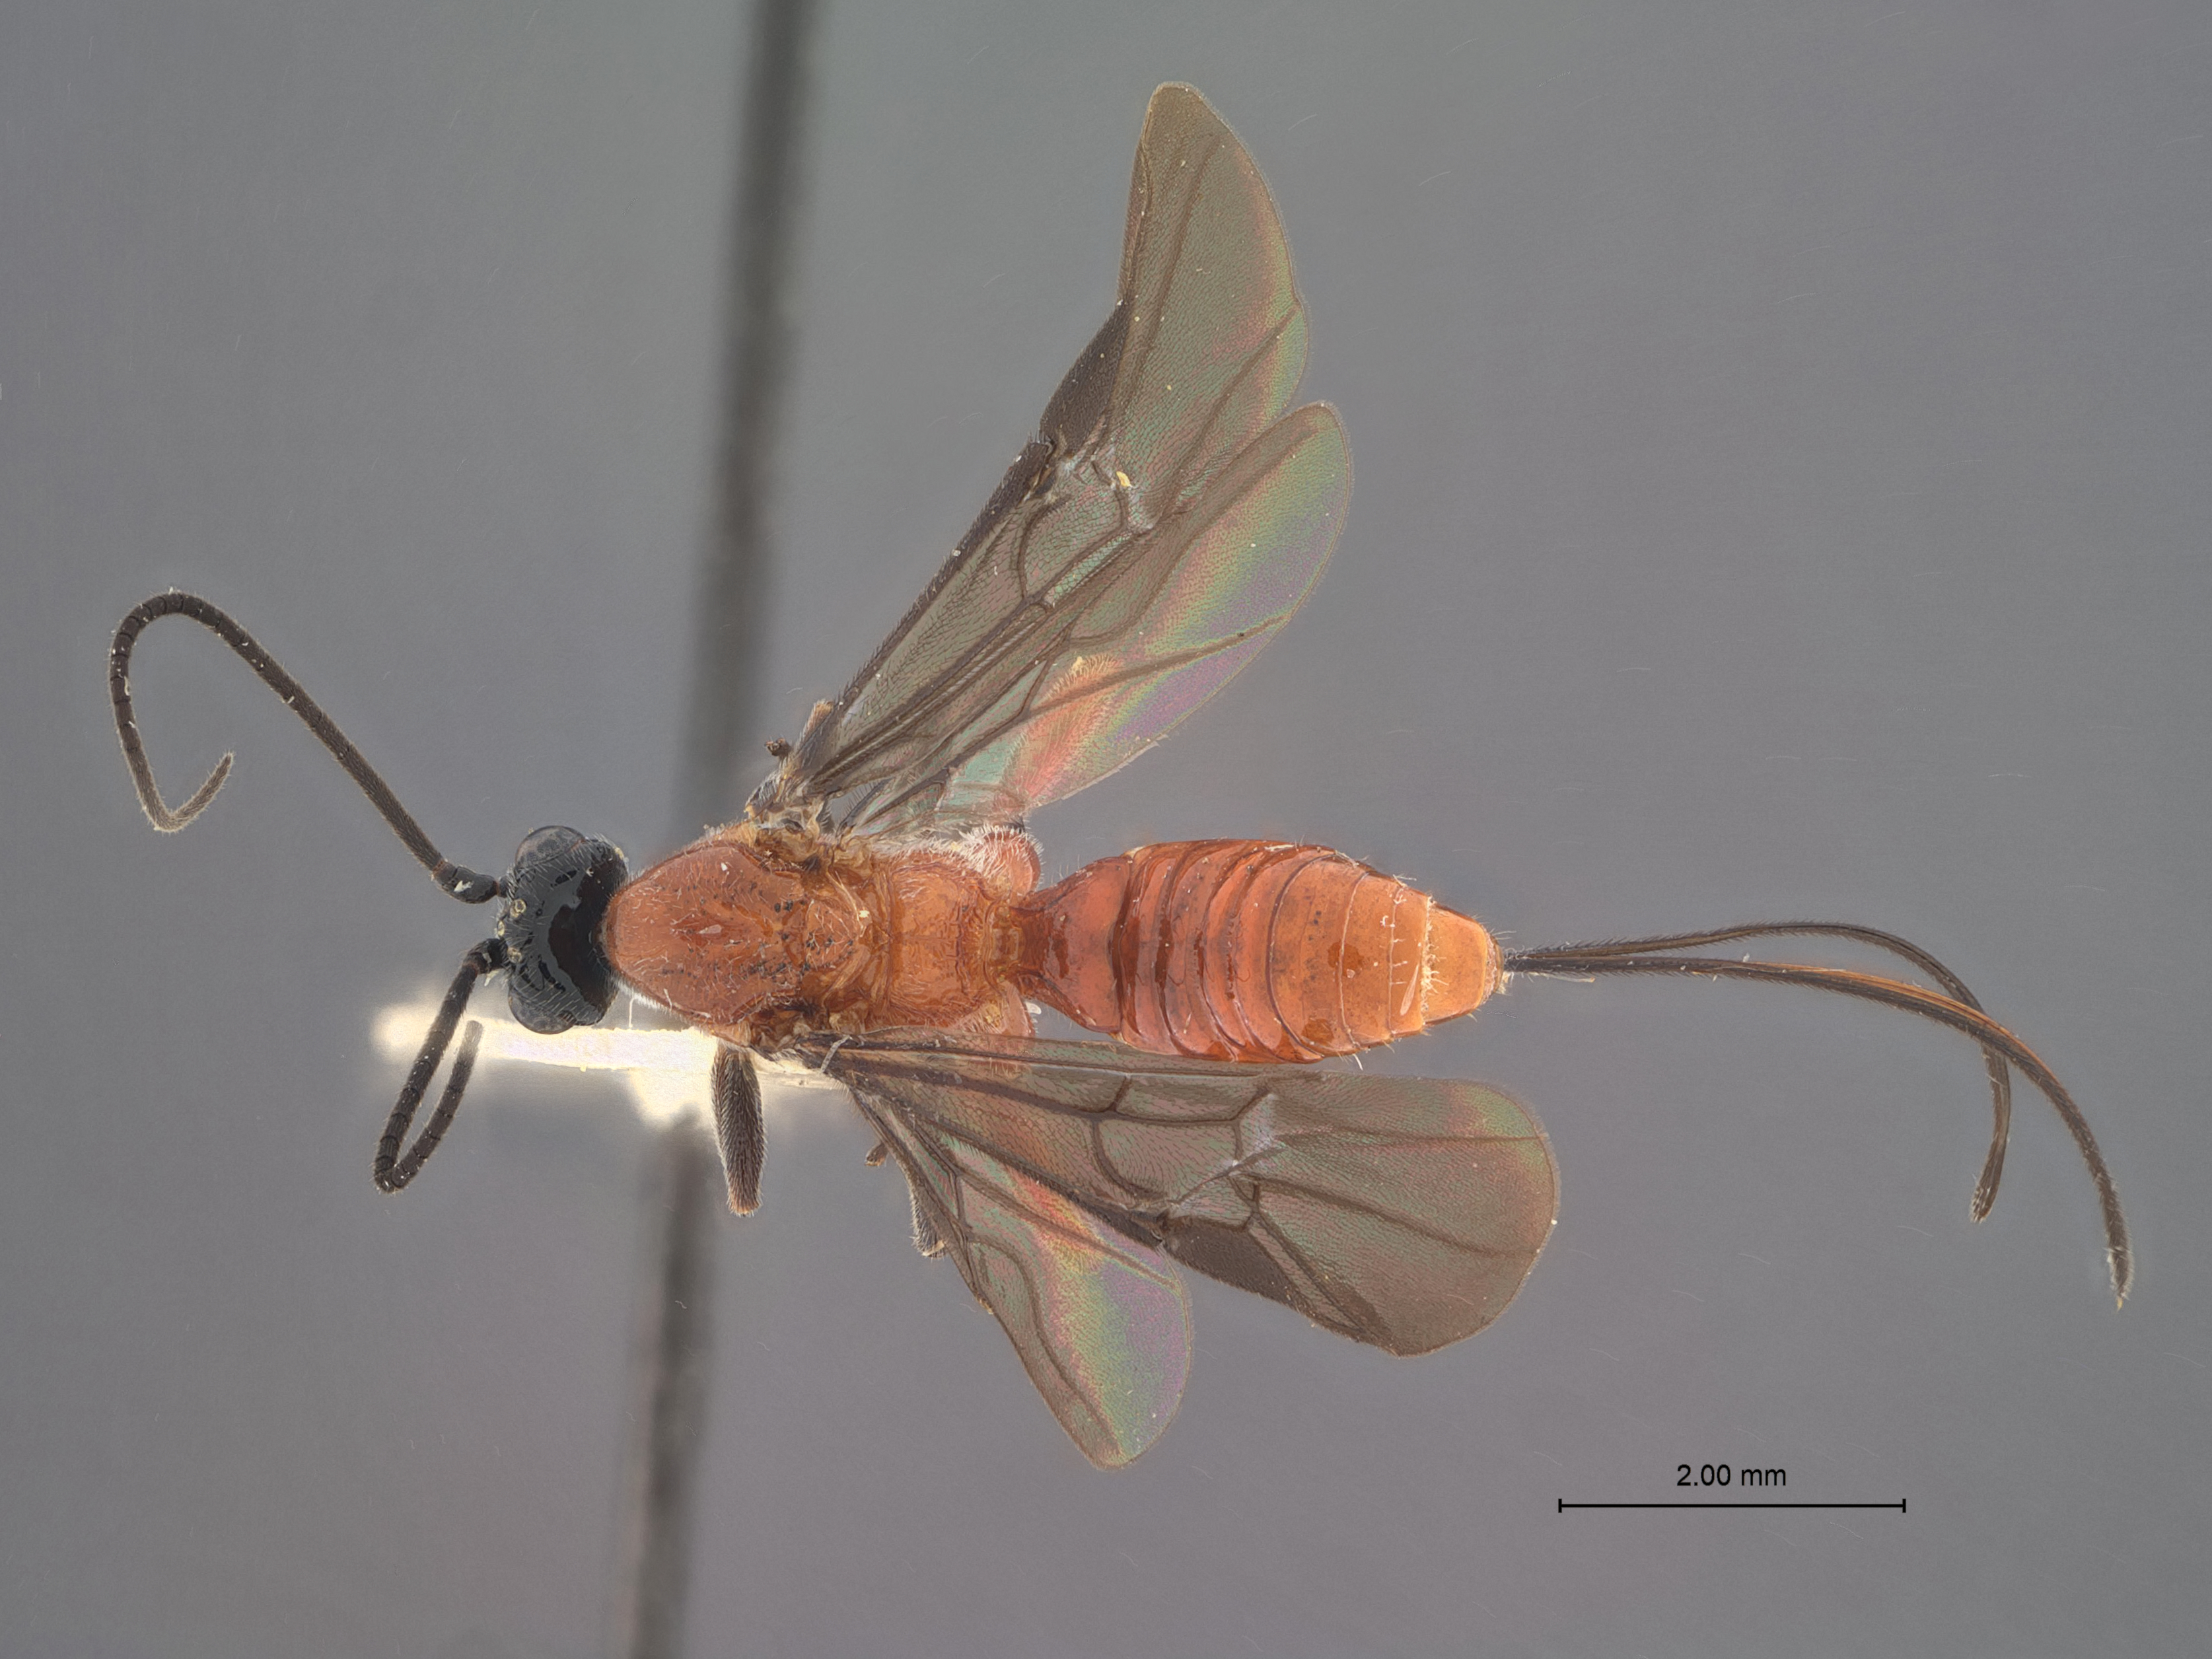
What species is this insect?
Bassus nucicola
